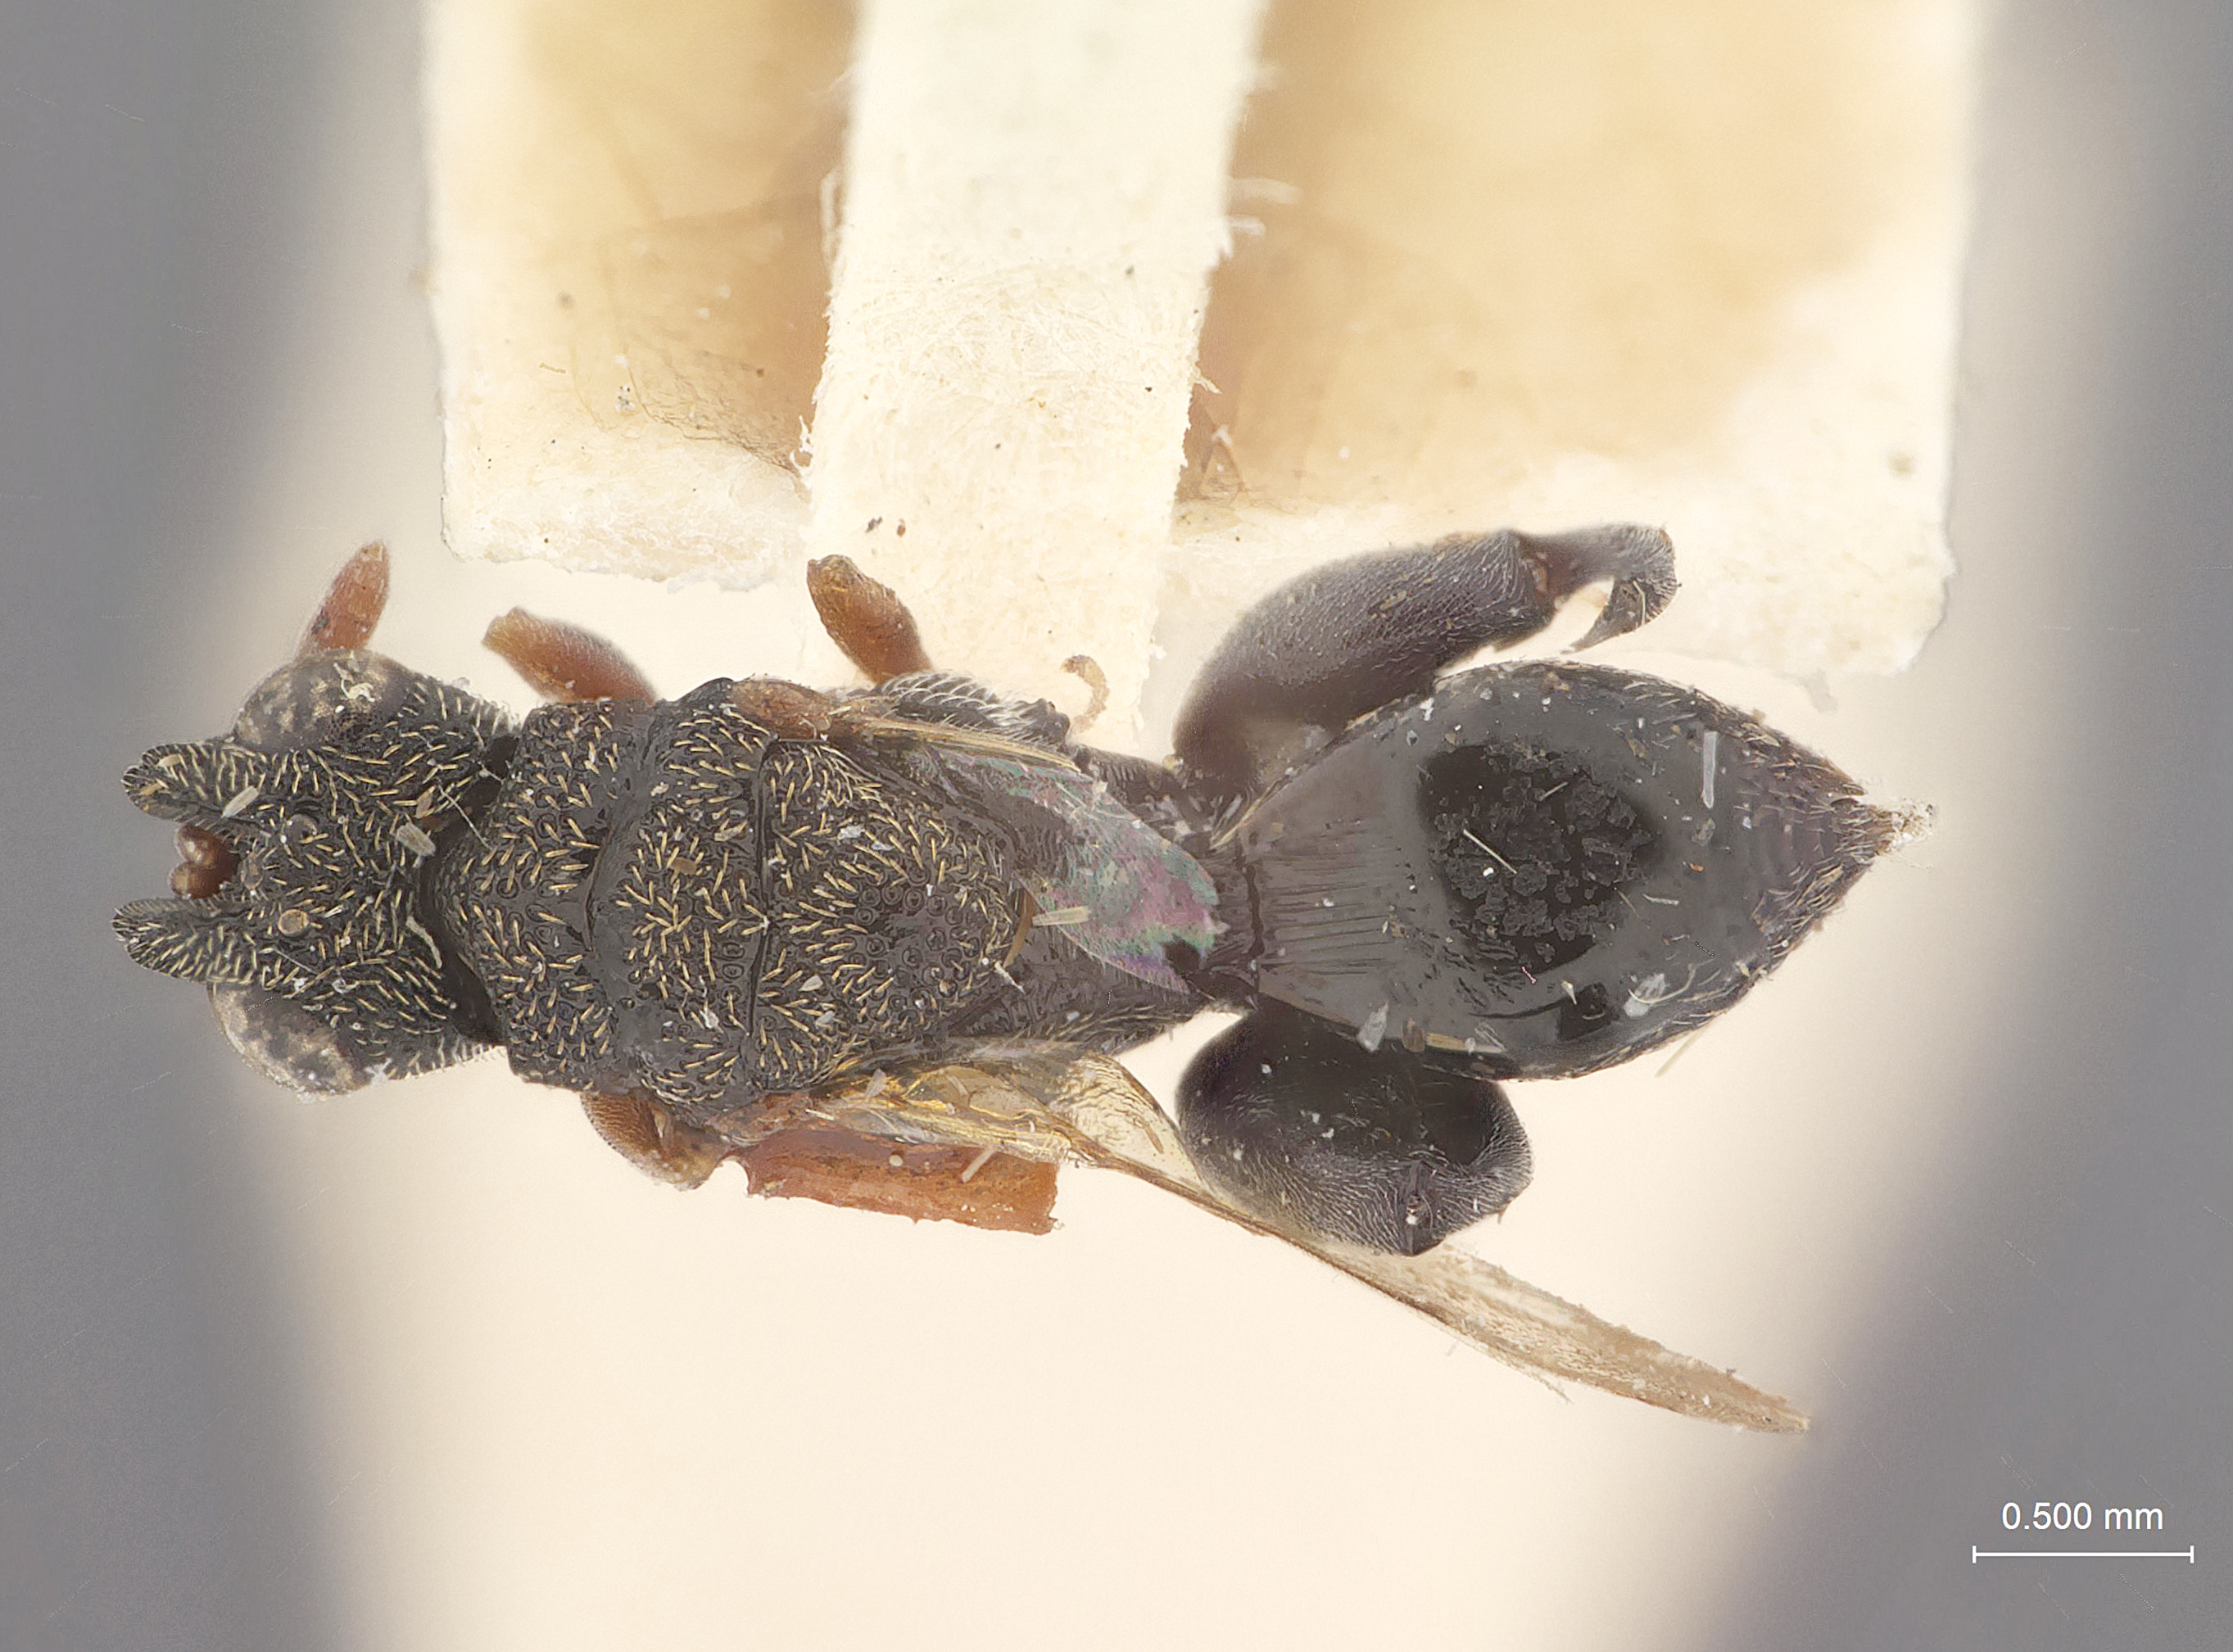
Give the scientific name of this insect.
Dirhinus pusillus
